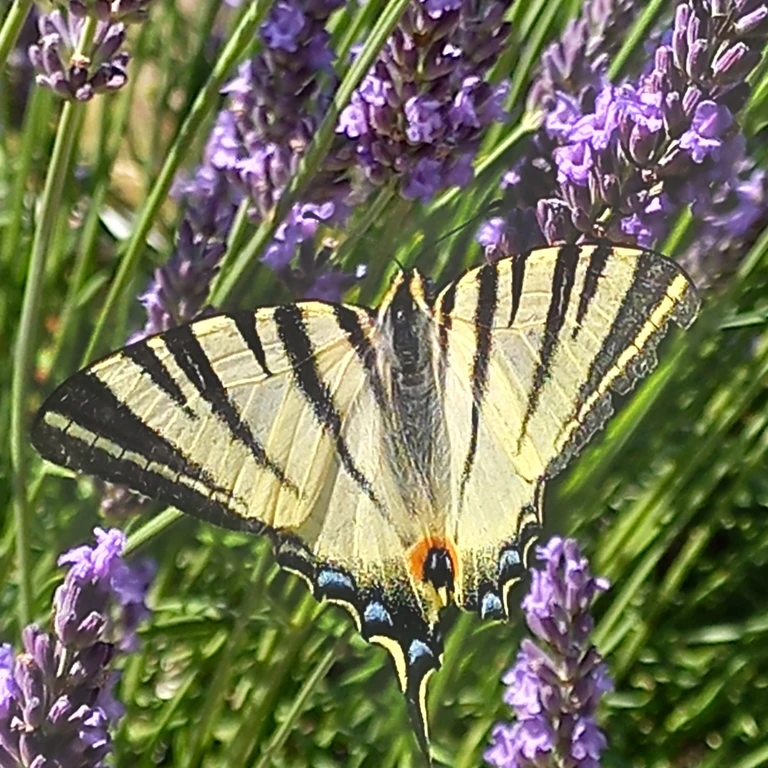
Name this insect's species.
Iphiclides podalirius
